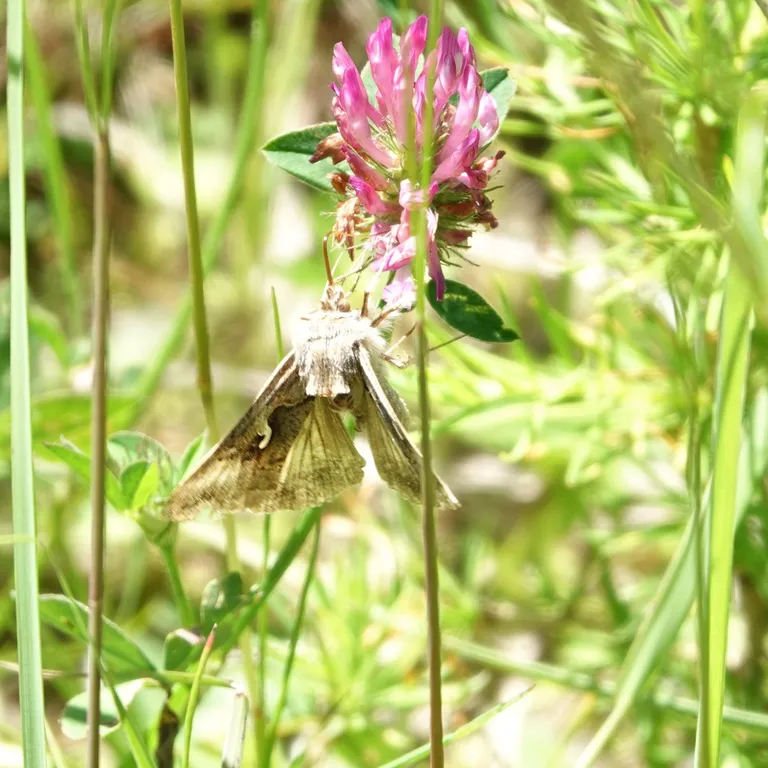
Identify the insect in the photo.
Autographa gamma
